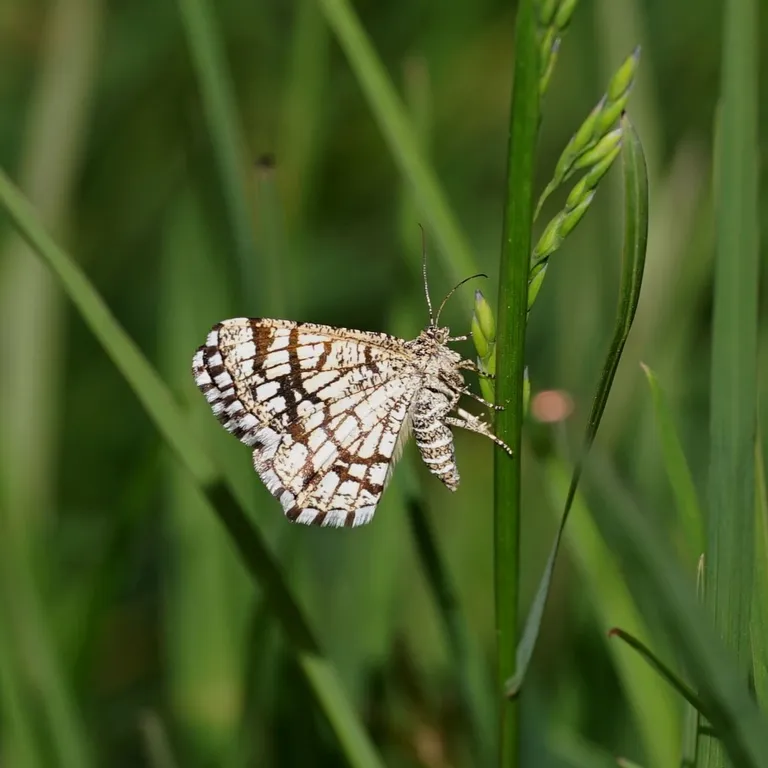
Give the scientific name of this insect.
Chiasmia clathrata
